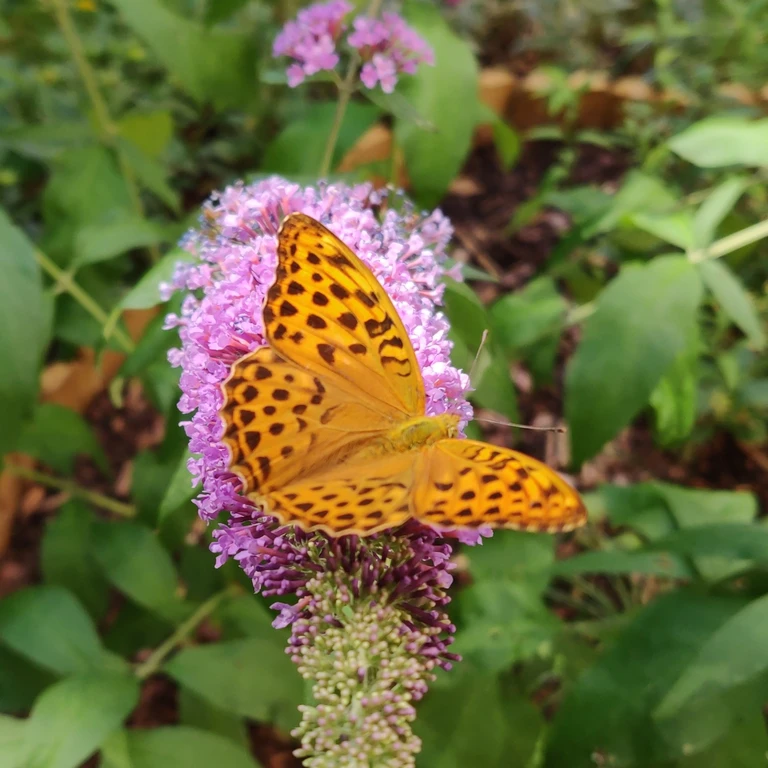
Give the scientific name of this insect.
Argynnis paphia
